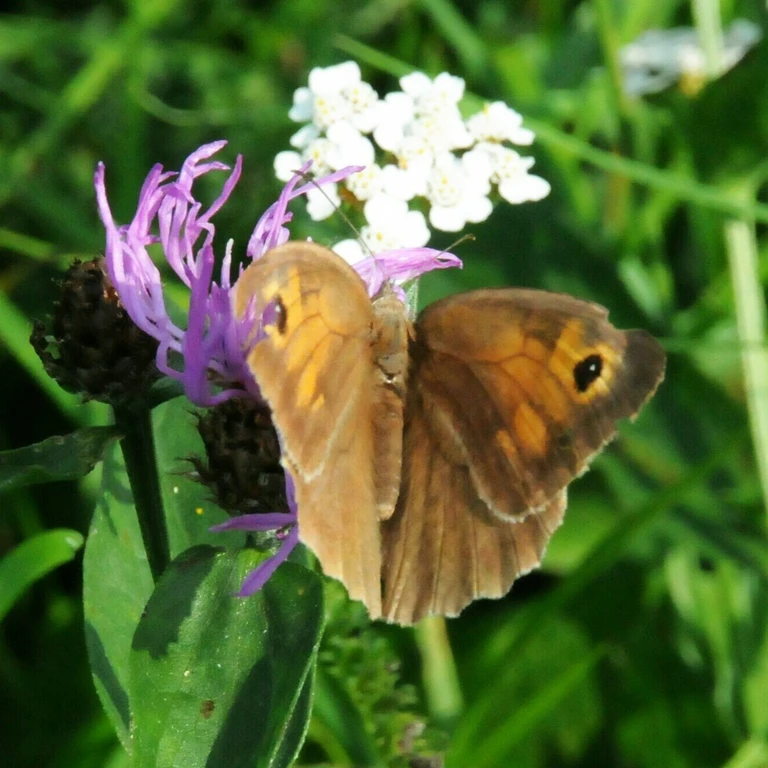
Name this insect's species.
Maniola jurtina
